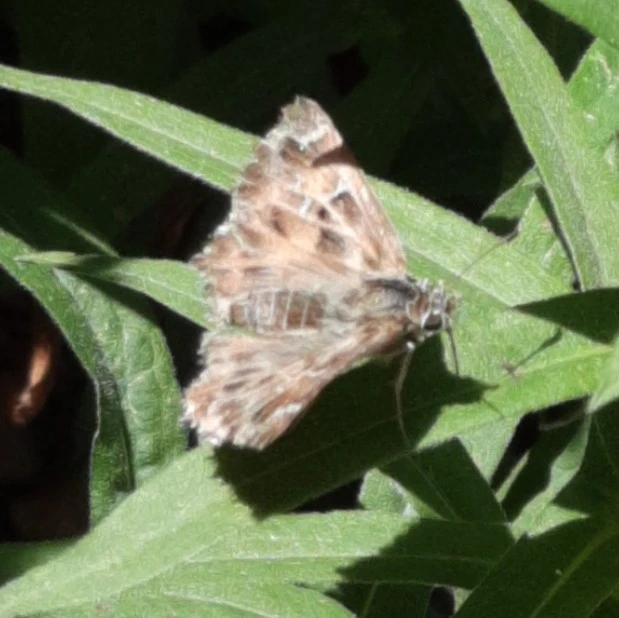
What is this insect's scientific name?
Carcharodus alceae
